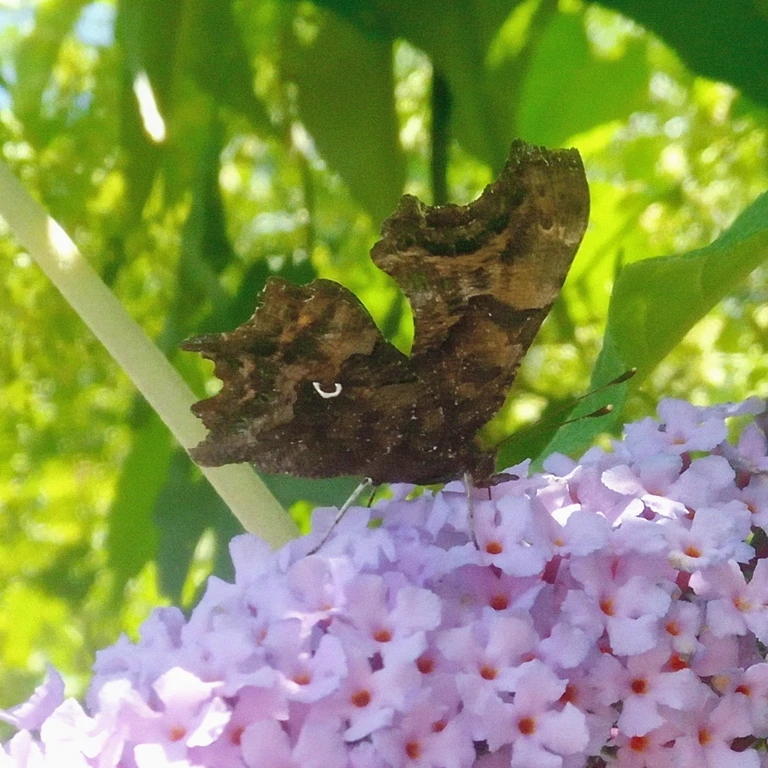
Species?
Polygonia c-album
